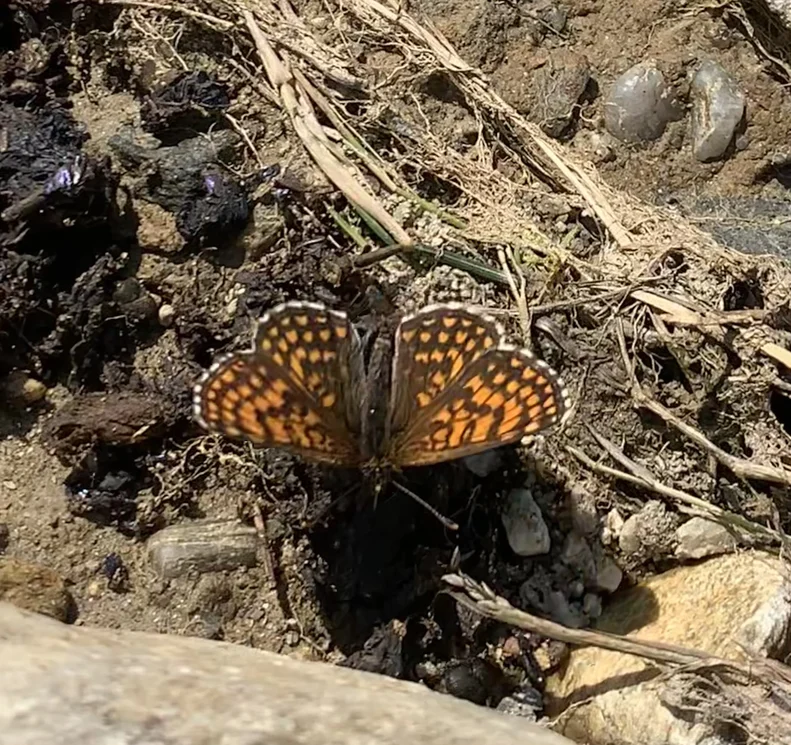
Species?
Melitaea athalia
